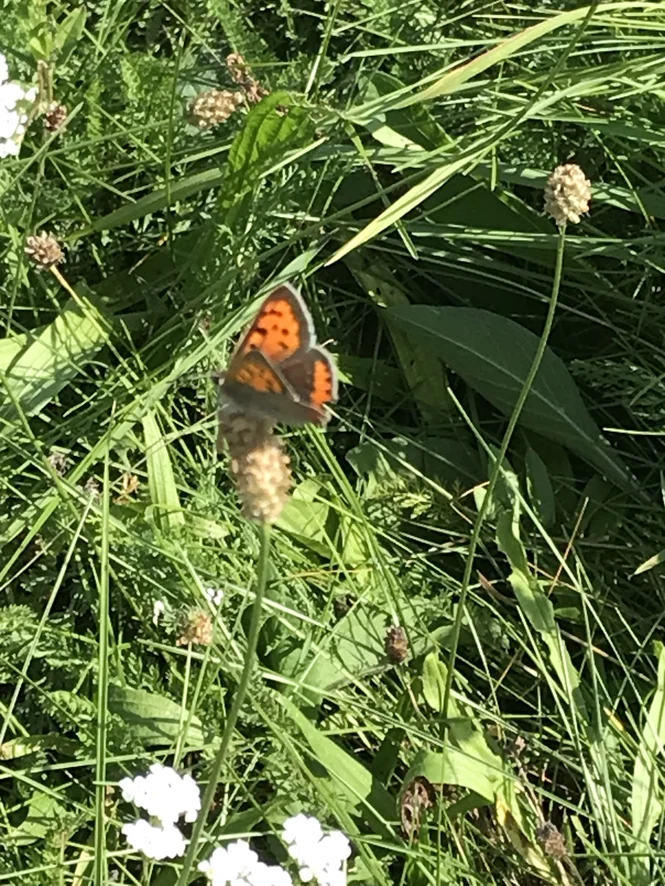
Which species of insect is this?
Lycaena phlaeas
